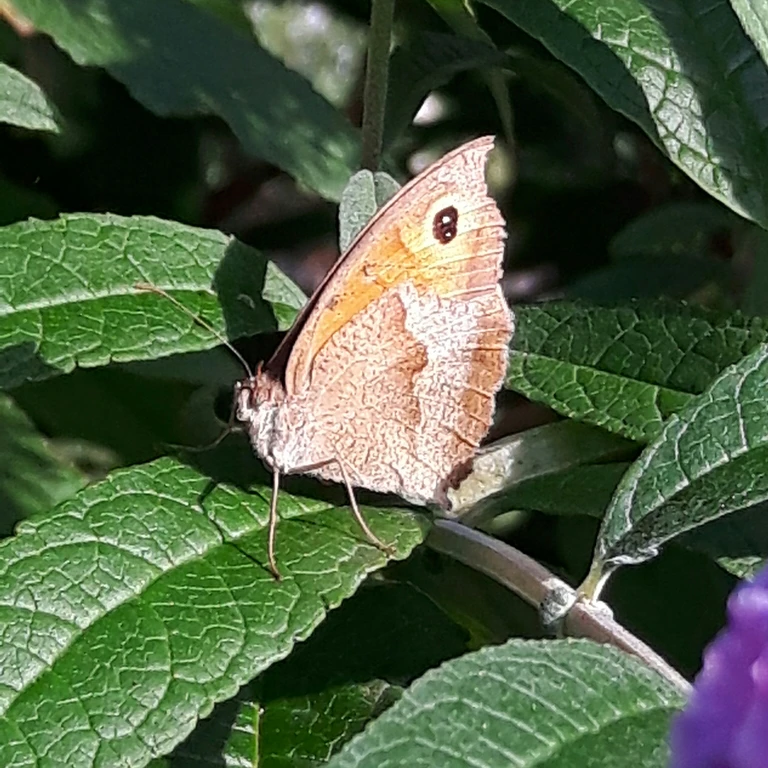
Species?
Maniola jurtina
